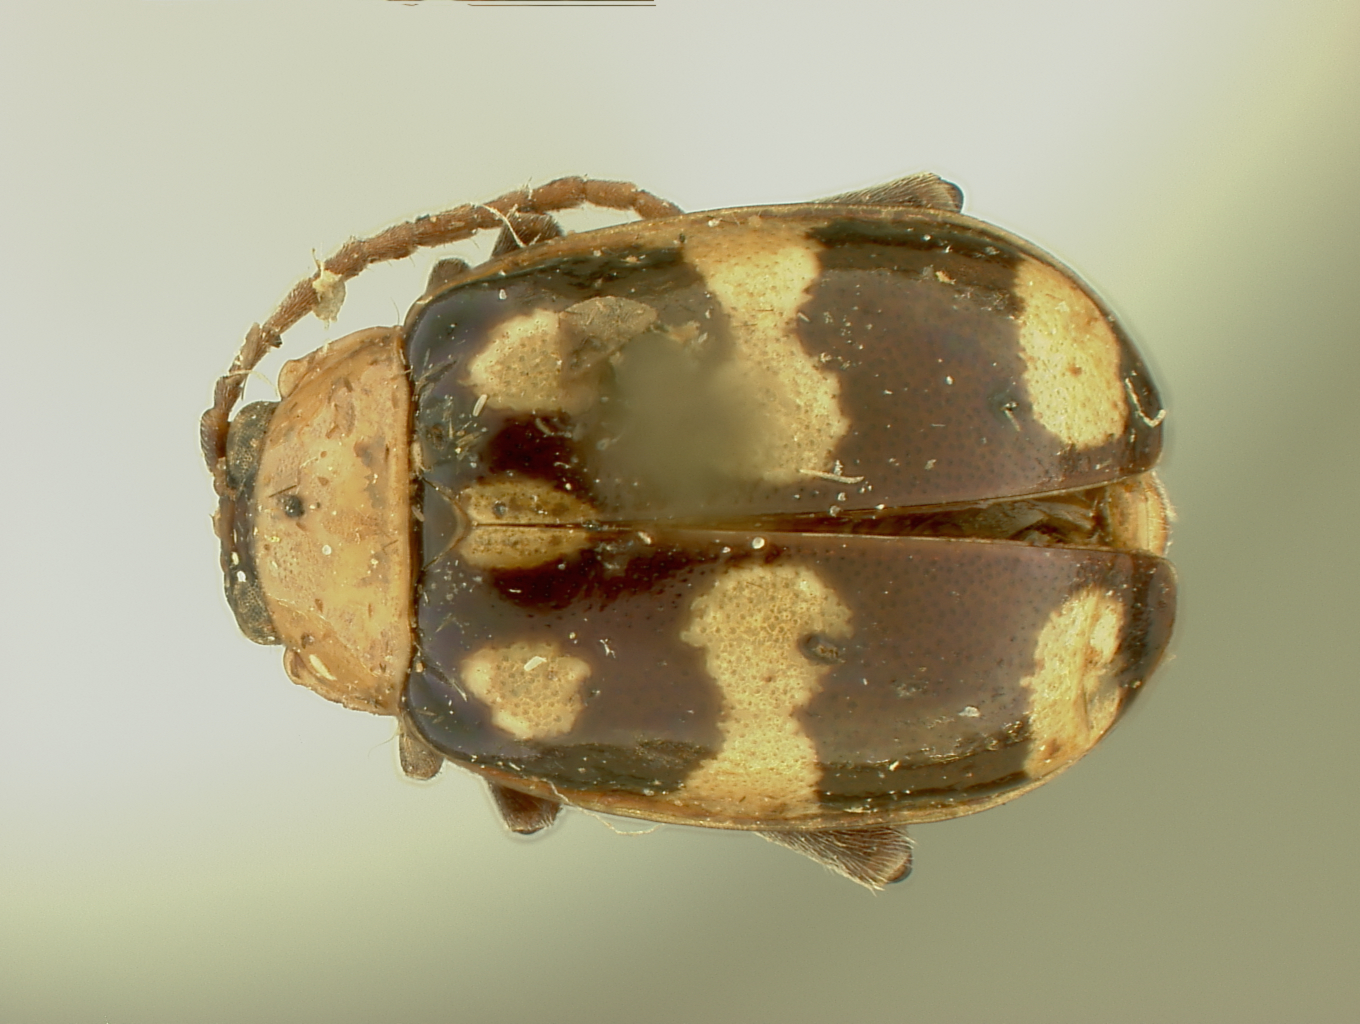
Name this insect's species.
Phenrica inclusa
